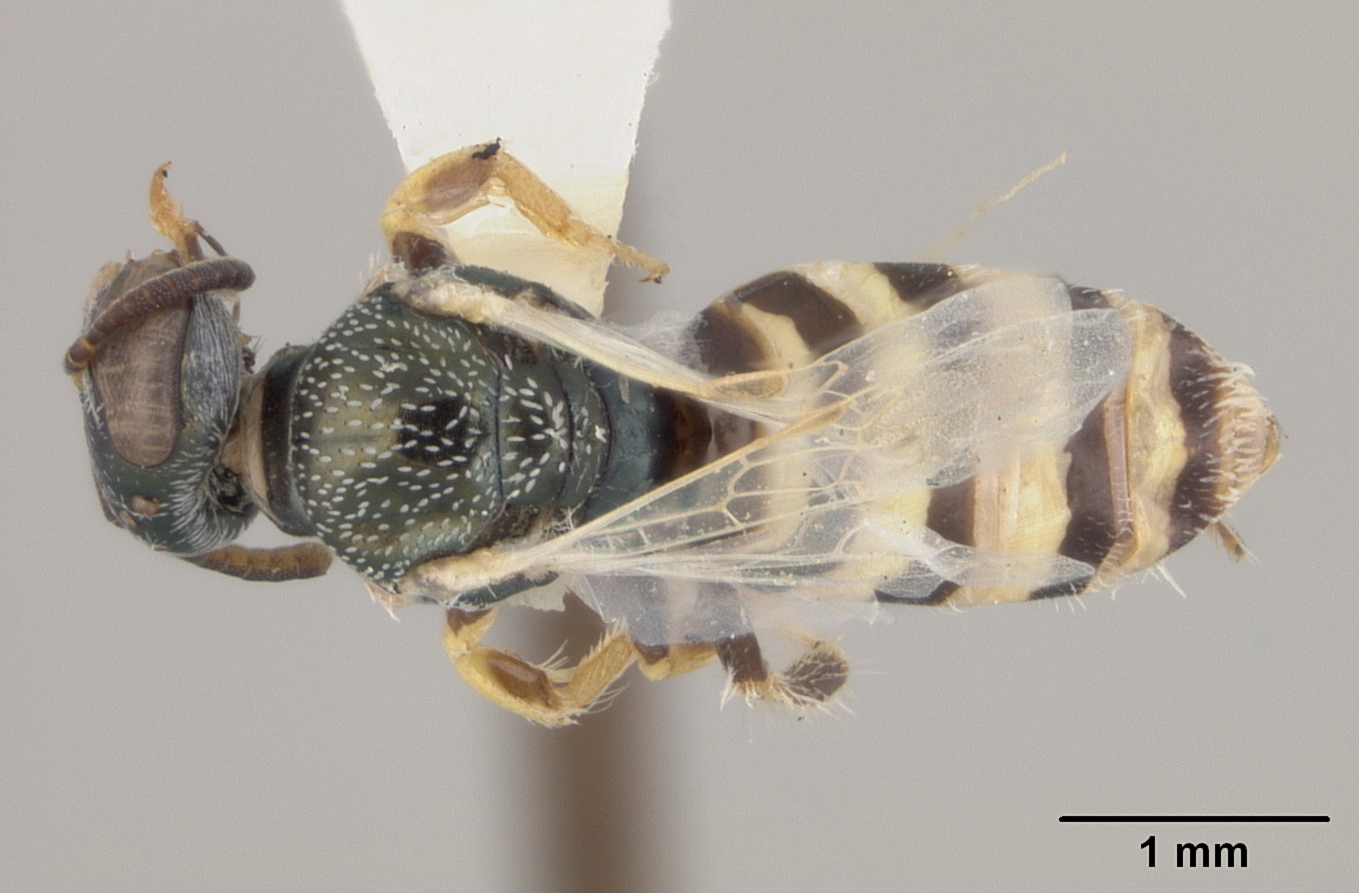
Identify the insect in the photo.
Perdita cushmani
